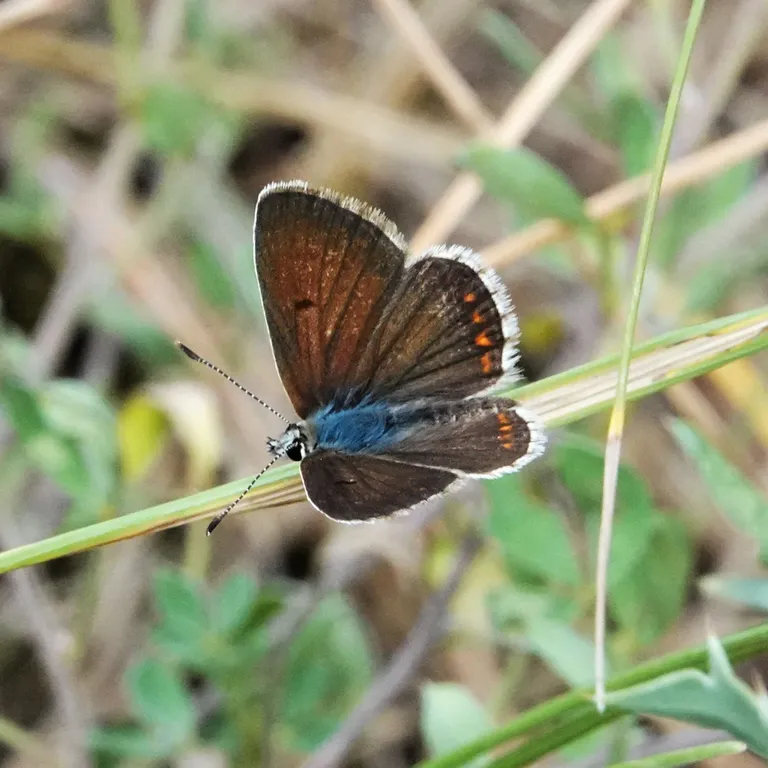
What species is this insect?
Aricia agestis/artaxerxes
